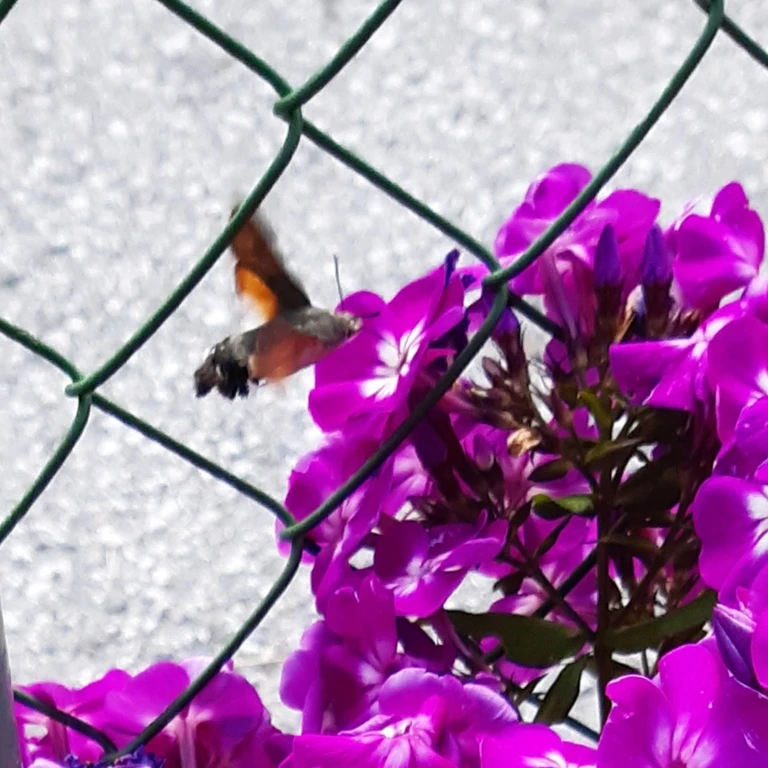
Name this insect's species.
Macroglossum stellatarum
